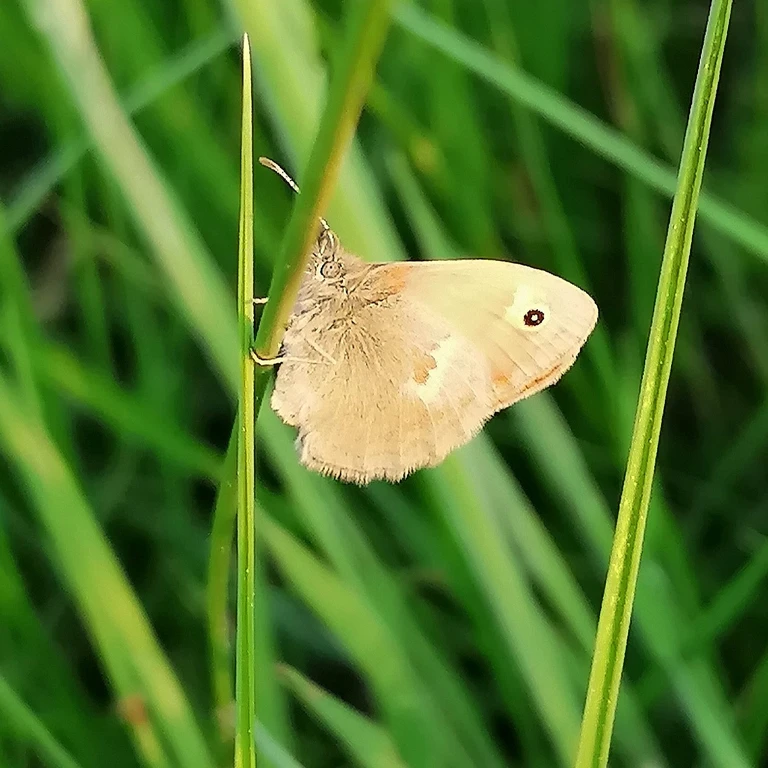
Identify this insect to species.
Coenonympha pamphilus
